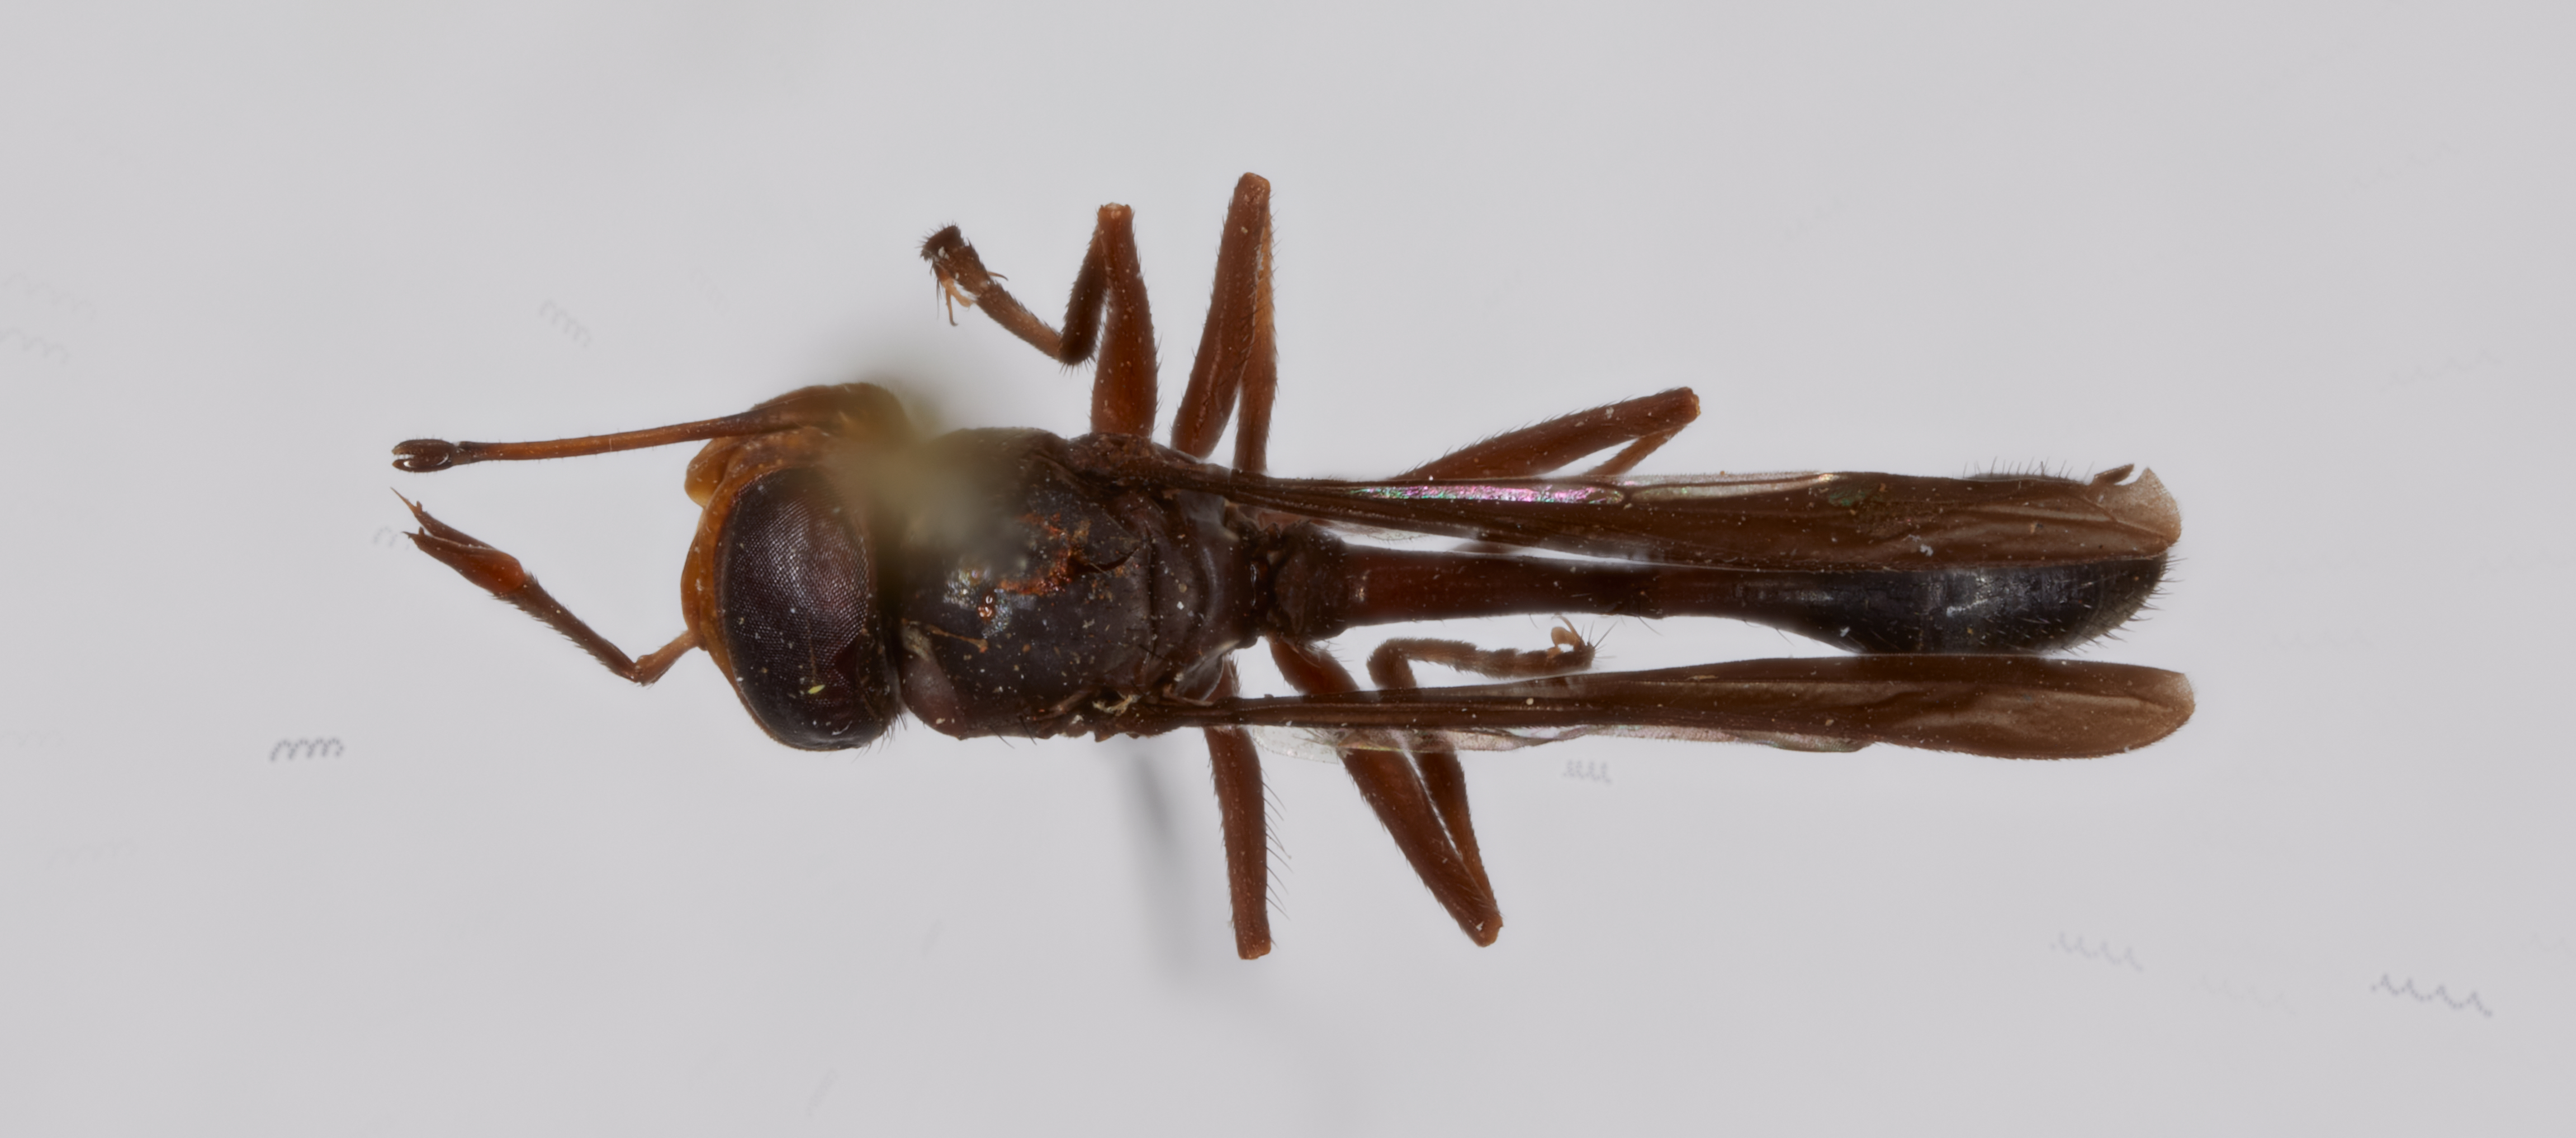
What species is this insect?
Physoconops nigromarginatus (also Conops nigromarginata)
